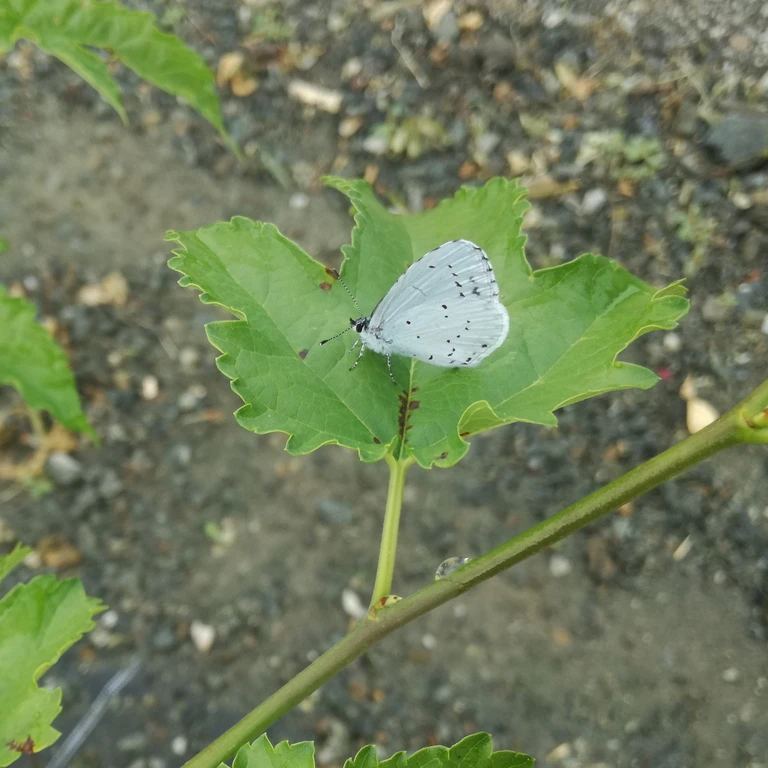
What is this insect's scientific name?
Celastrina argiolus
